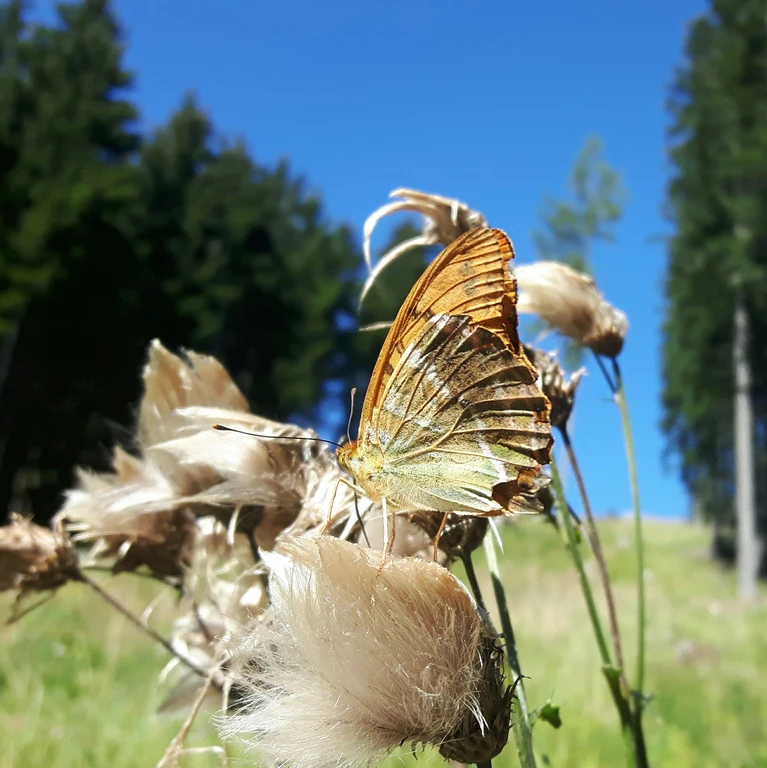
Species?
Argynnis paphia
